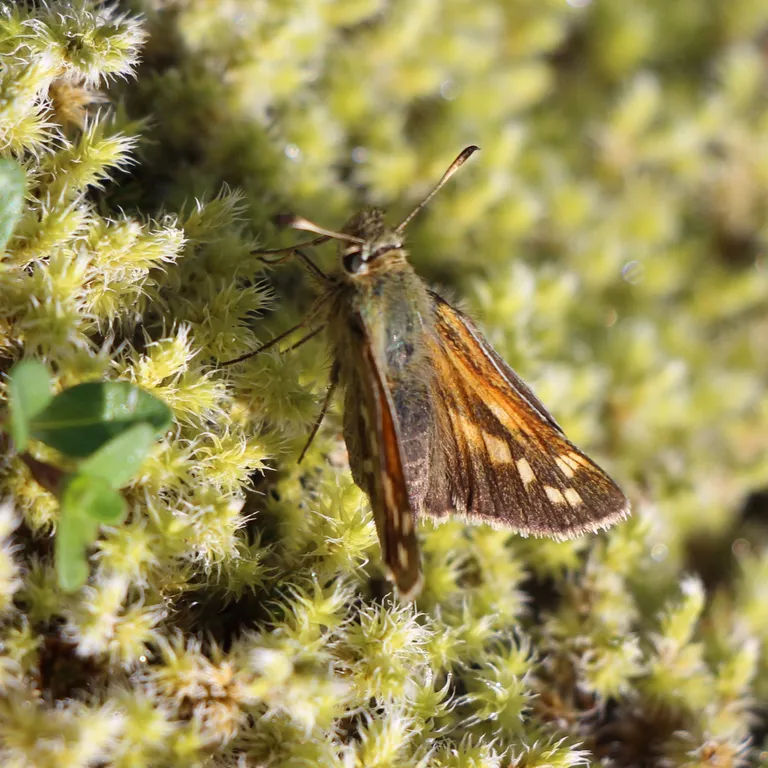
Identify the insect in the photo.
Hesperia comma
